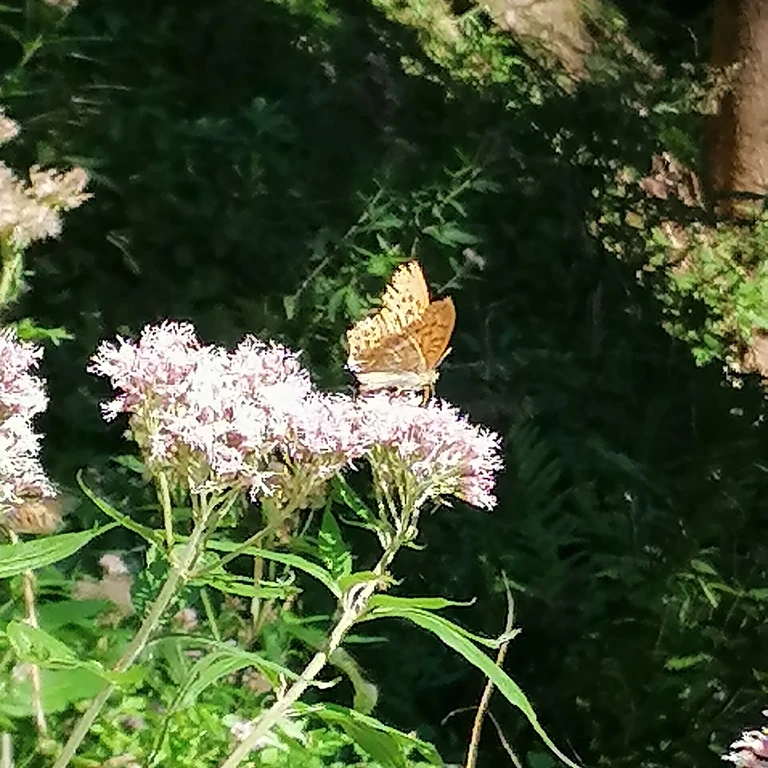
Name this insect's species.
Argynnis paphia
